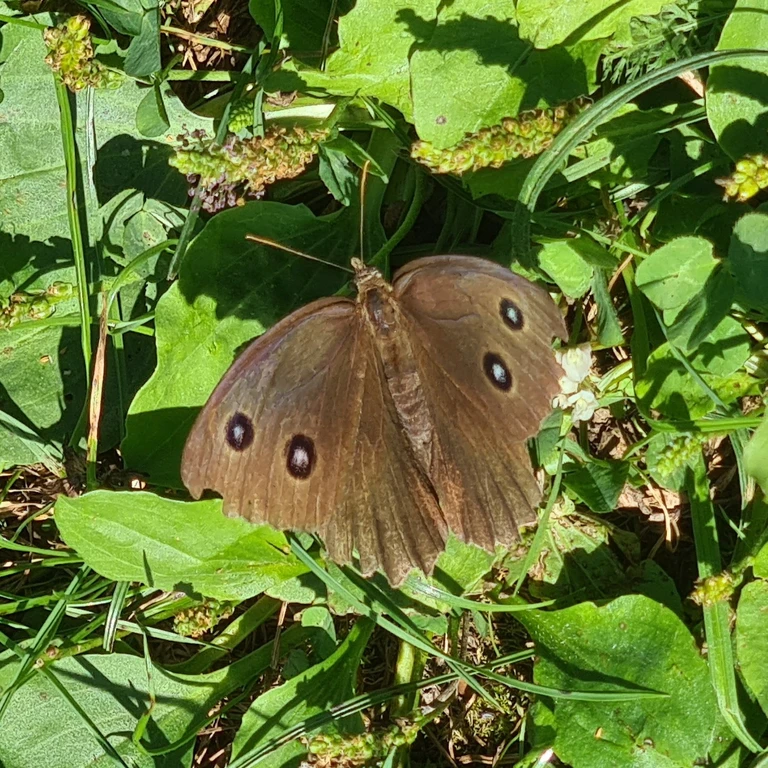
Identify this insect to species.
Minois dryas
